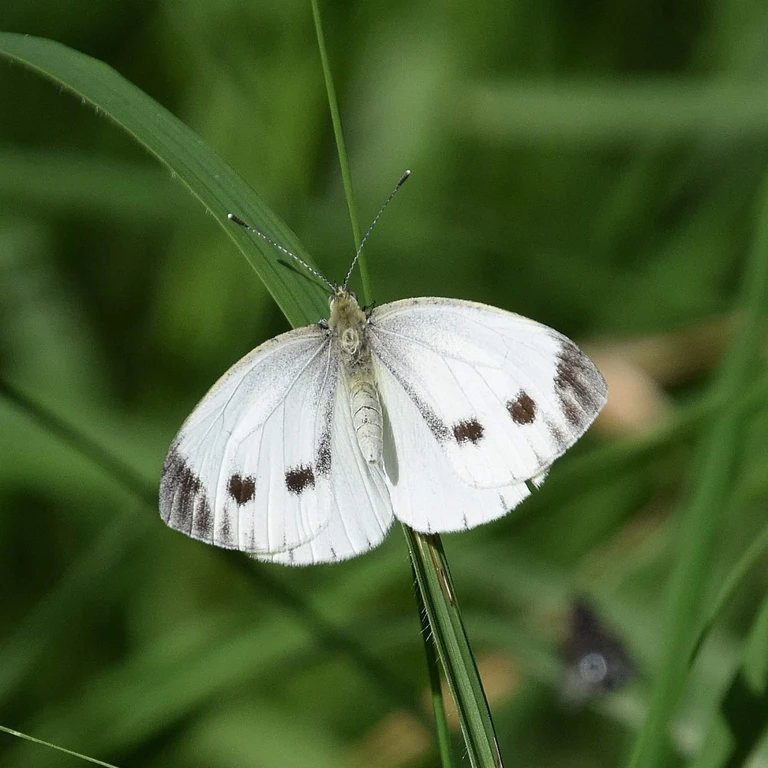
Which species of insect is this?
Pieris napi
